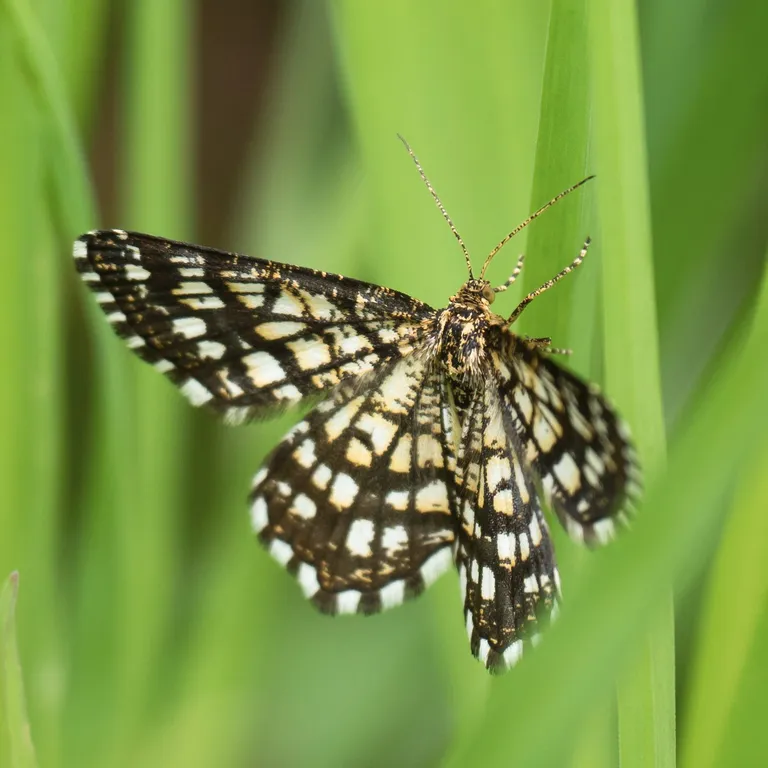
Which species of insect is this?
Chiasmia clathrata
